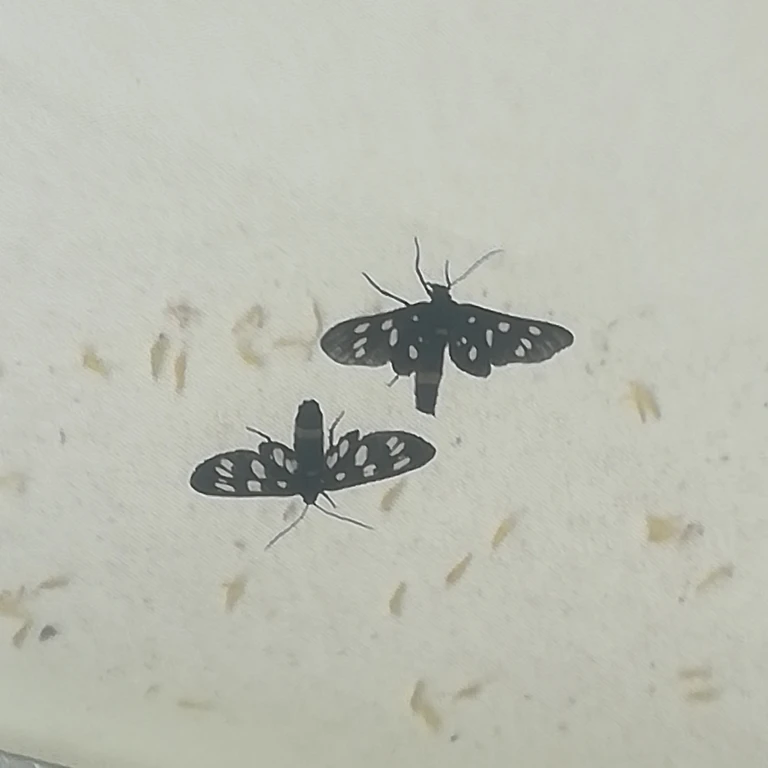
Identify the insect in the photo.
Amata phegea
